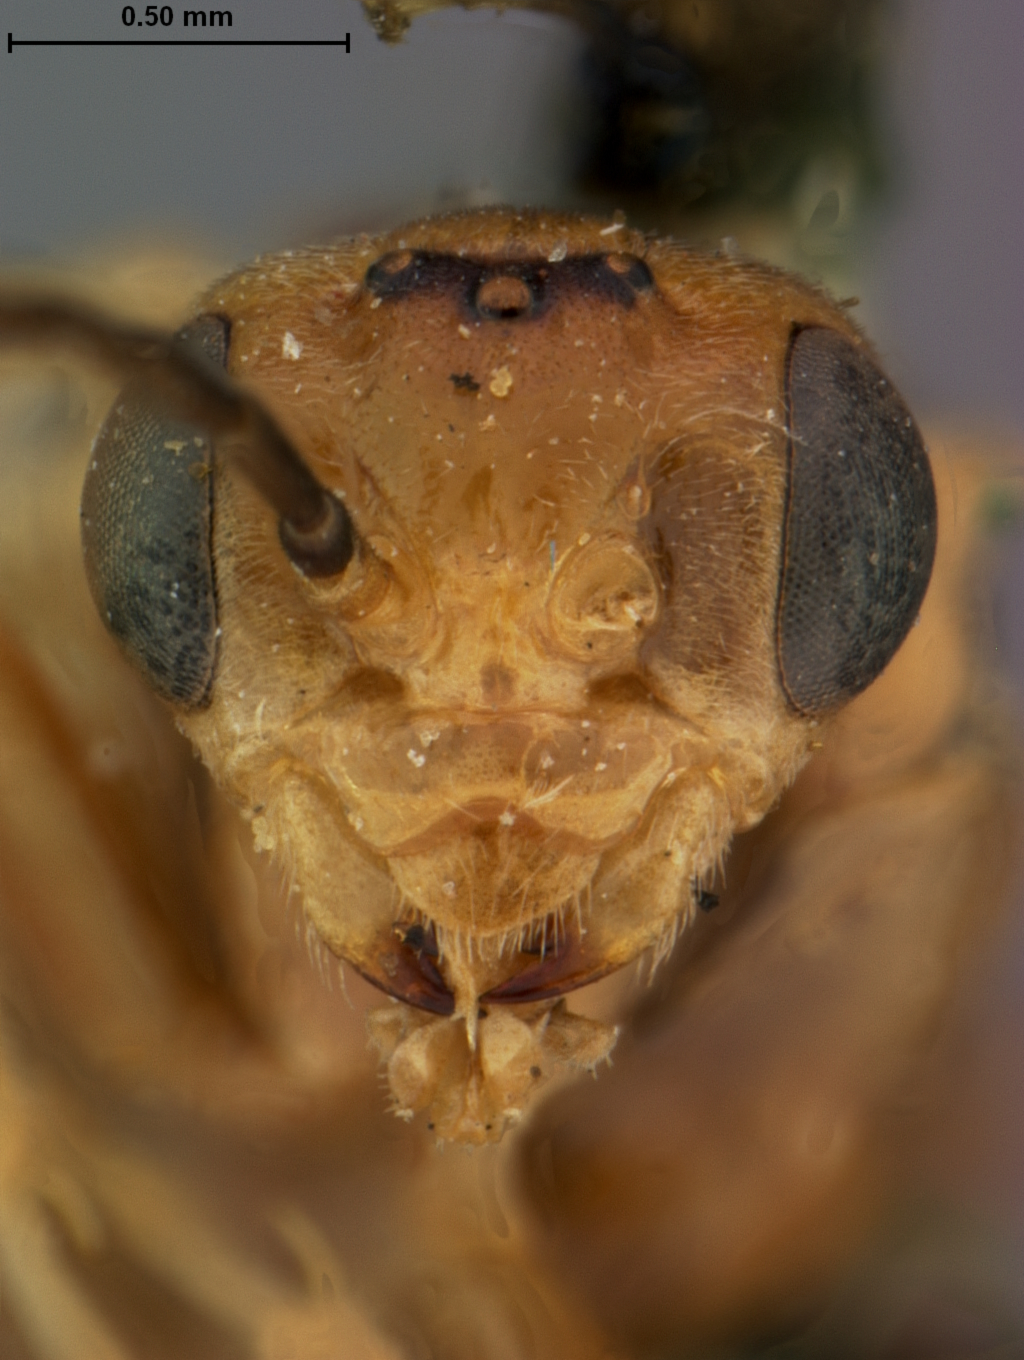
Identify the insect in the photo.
Hoplocampa montanicola
